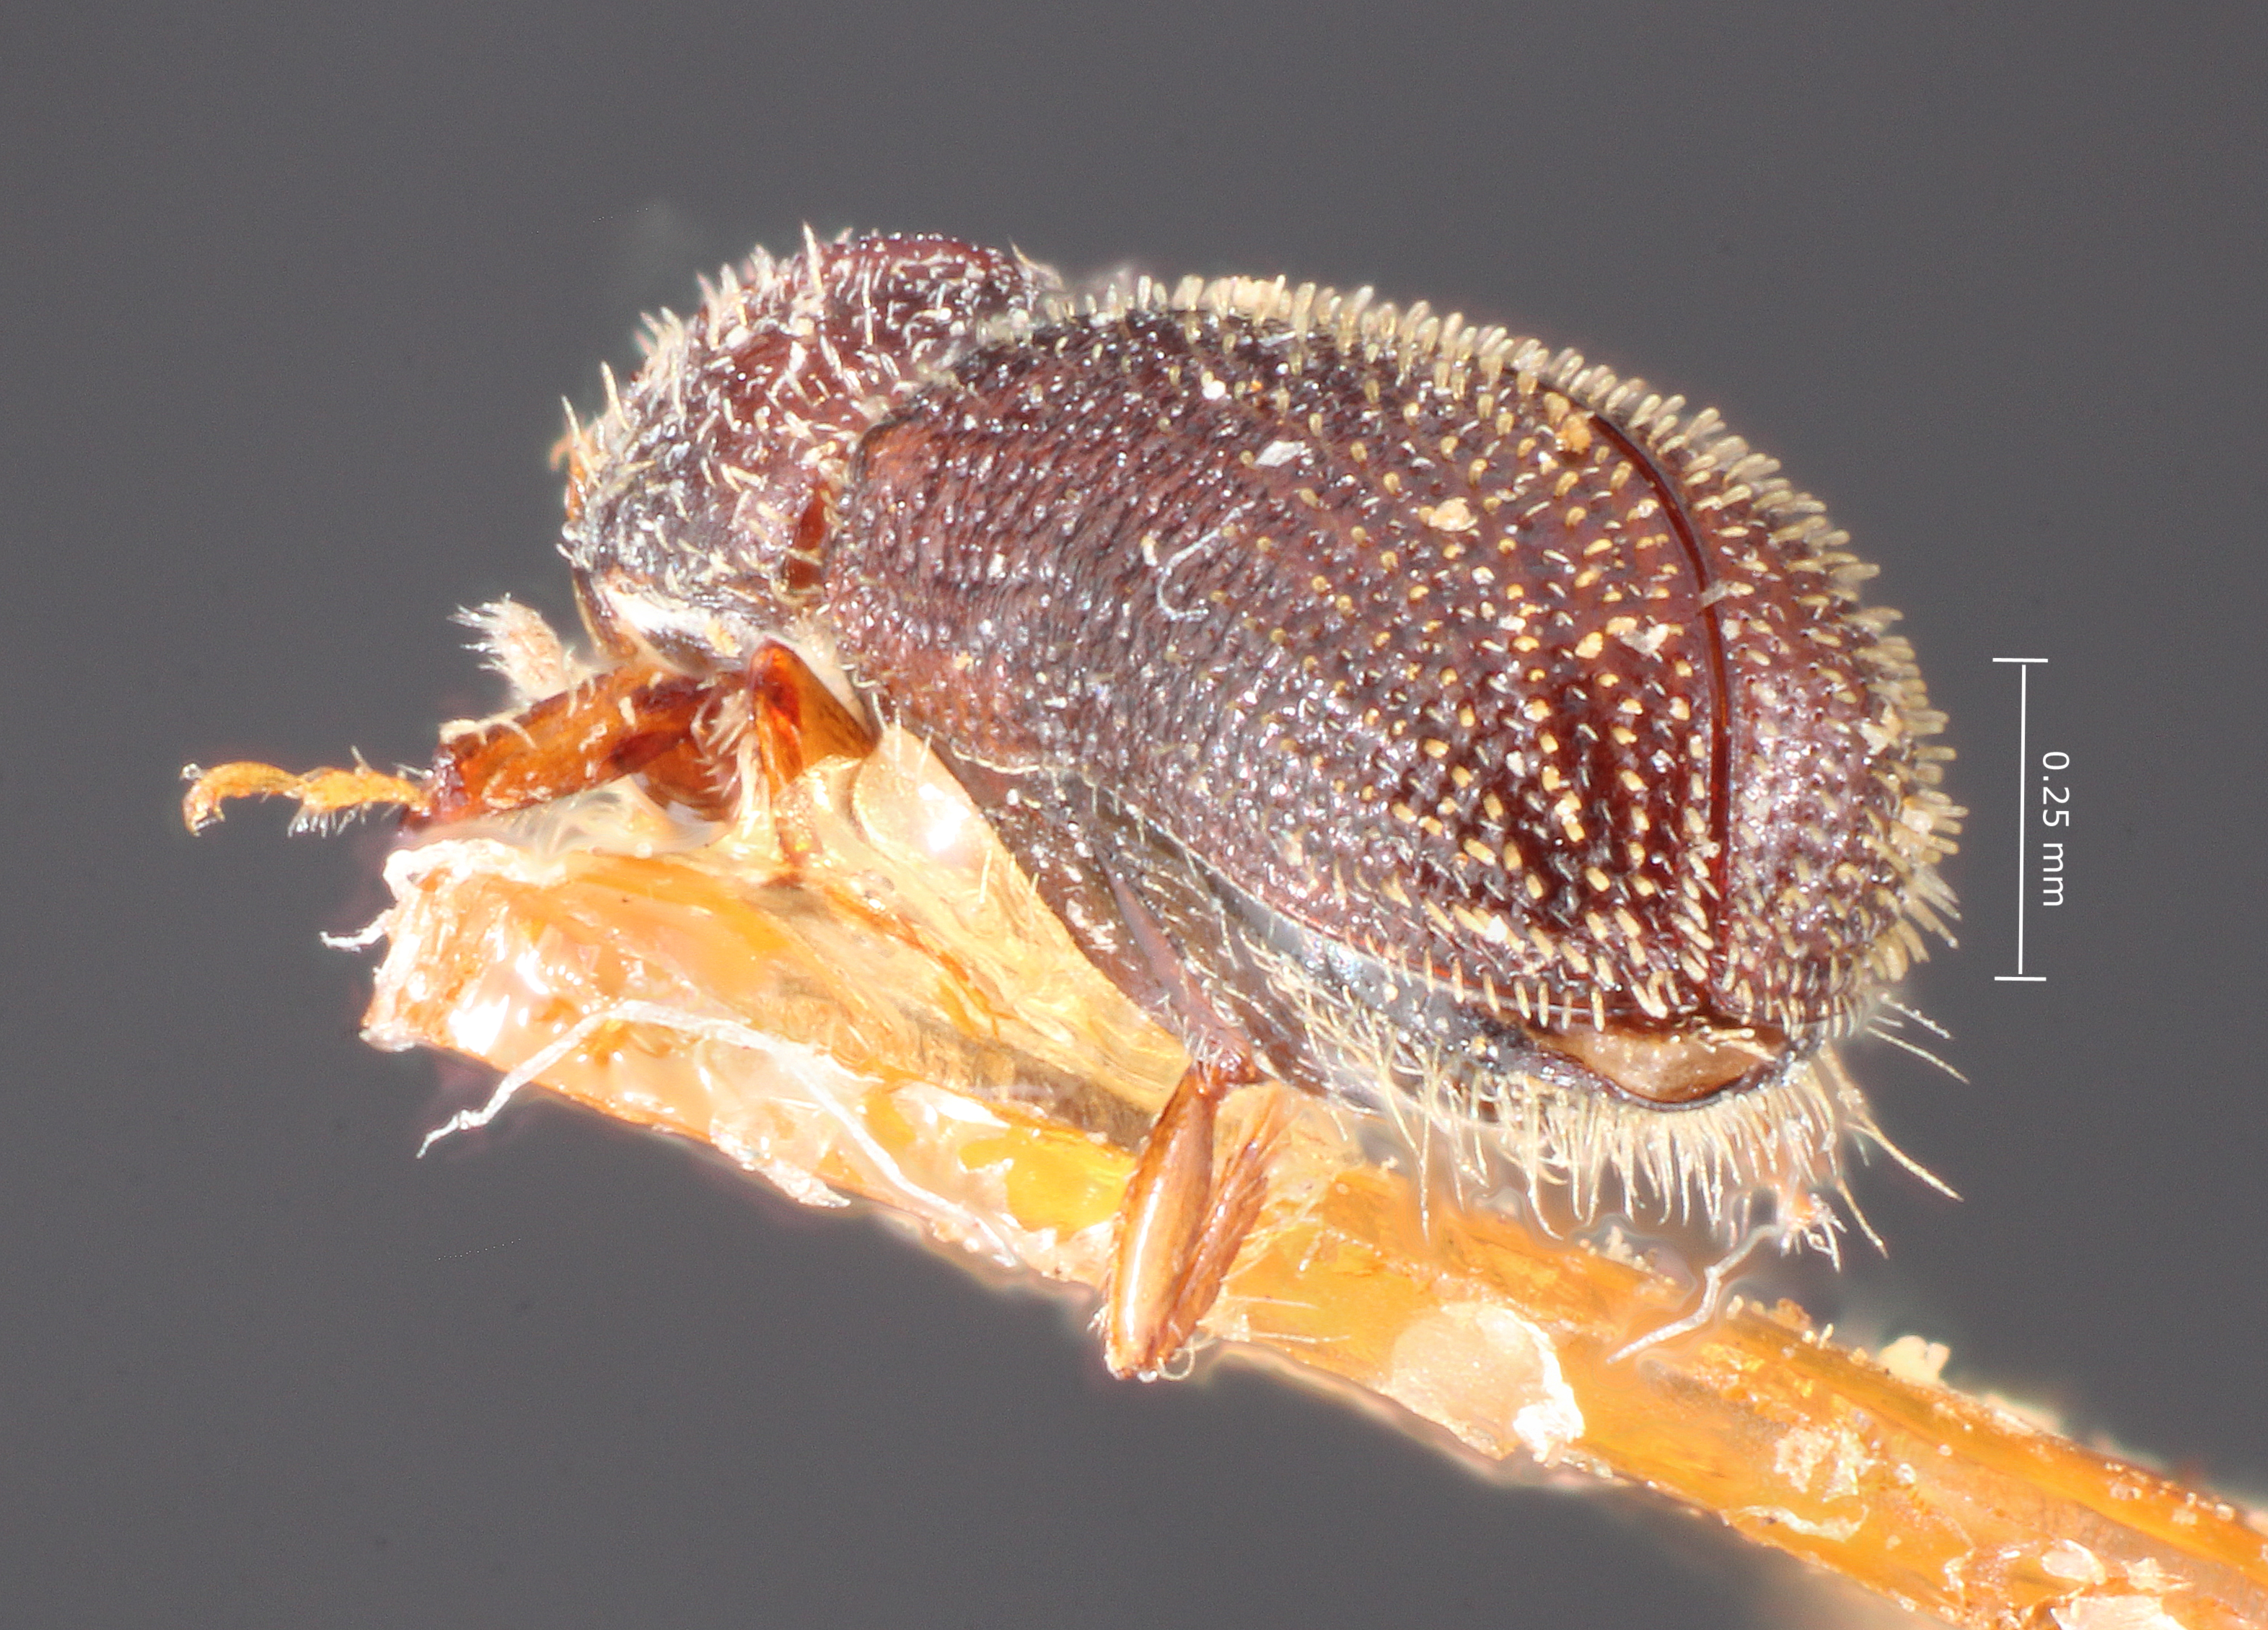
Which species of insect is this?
Thysanoes lodelli
